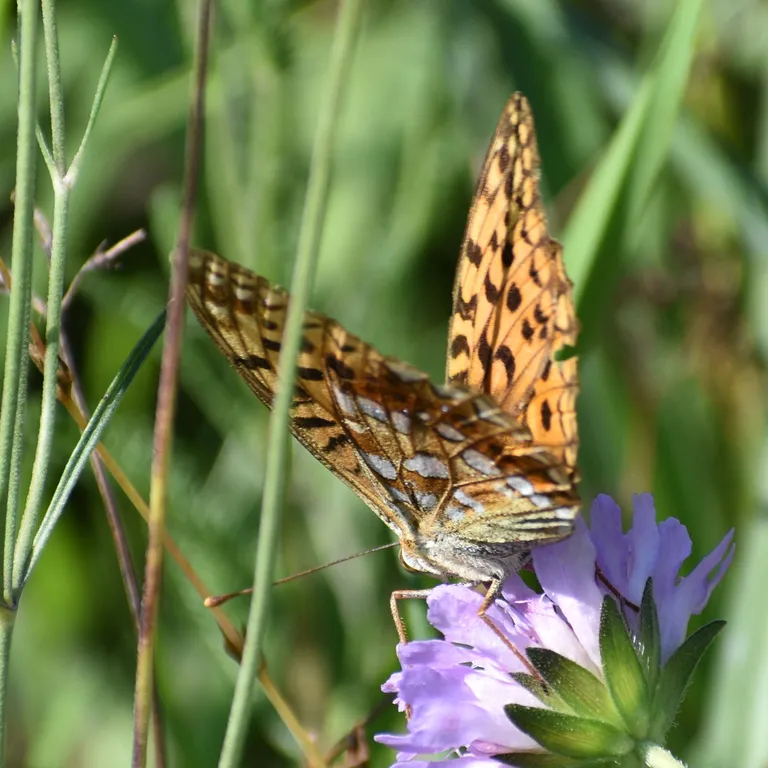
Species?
Fabriciana adippe
